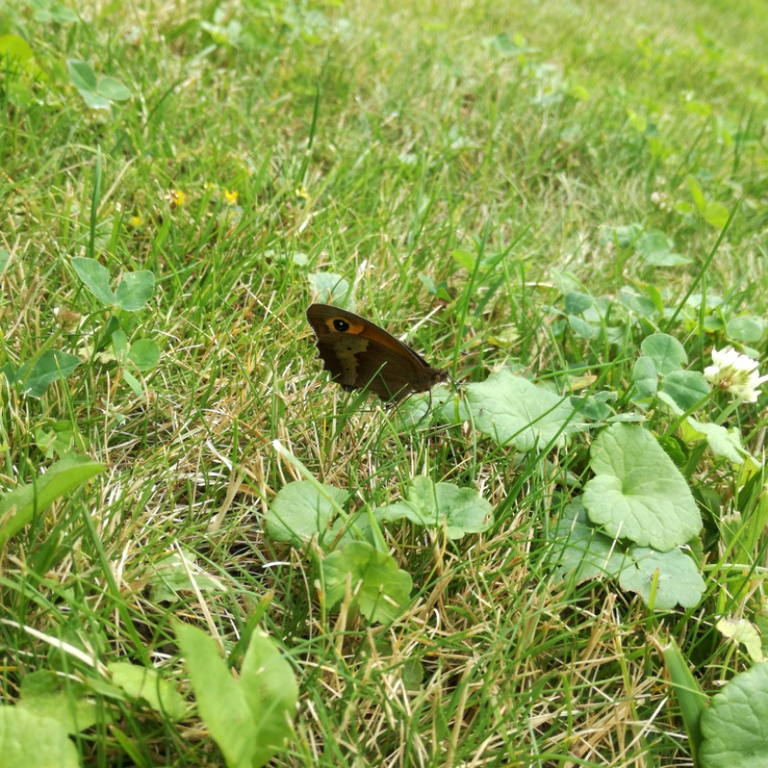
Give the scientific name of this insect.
Maniola jurtina
